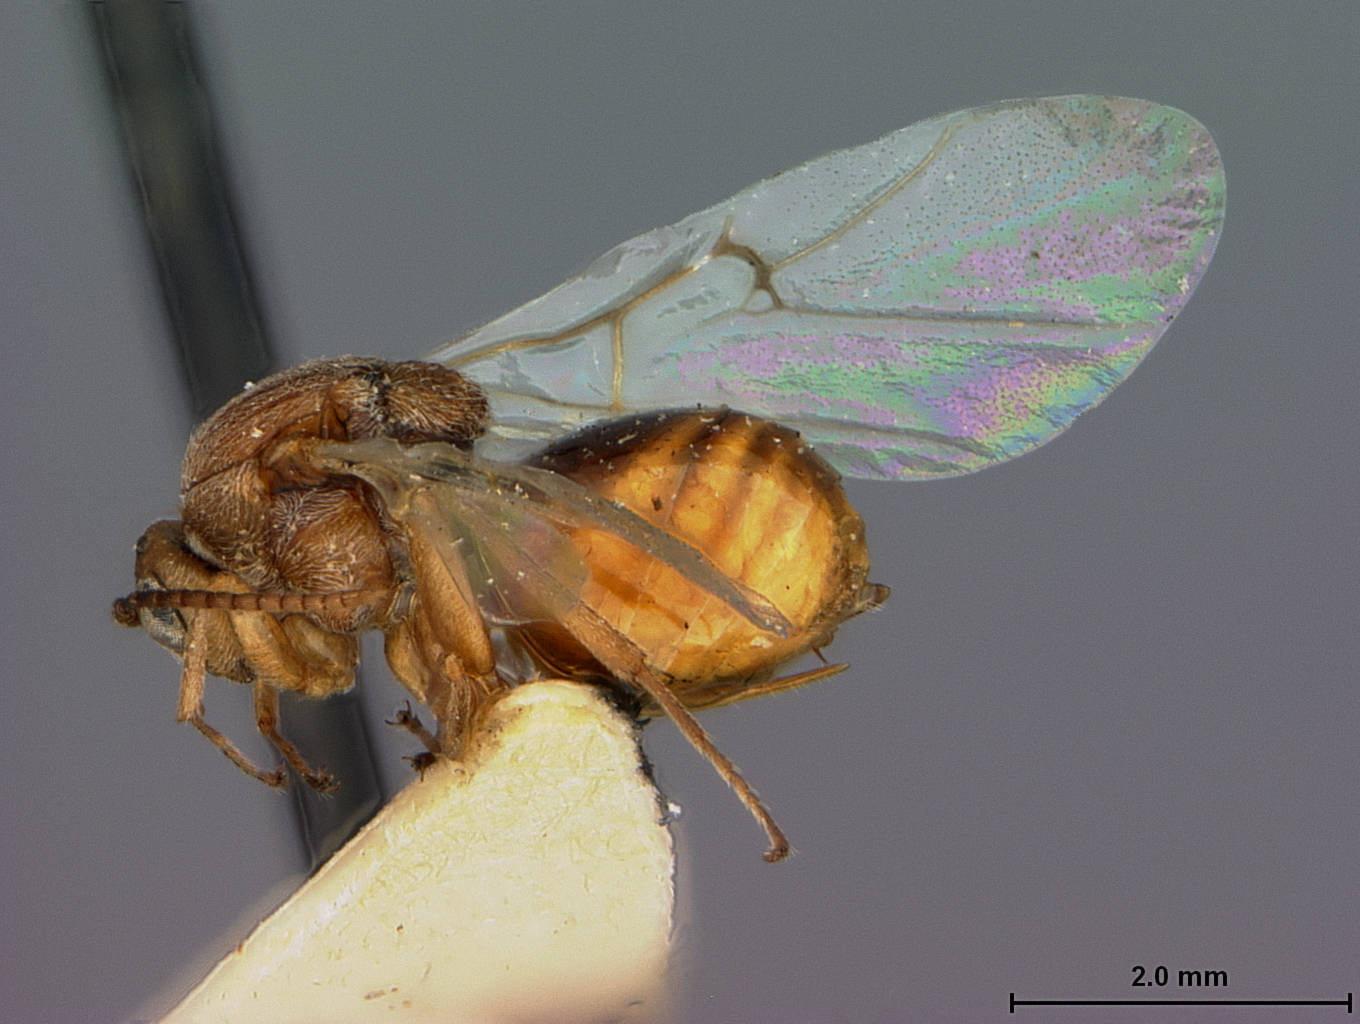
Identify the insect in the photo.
Callirhytis banalella
